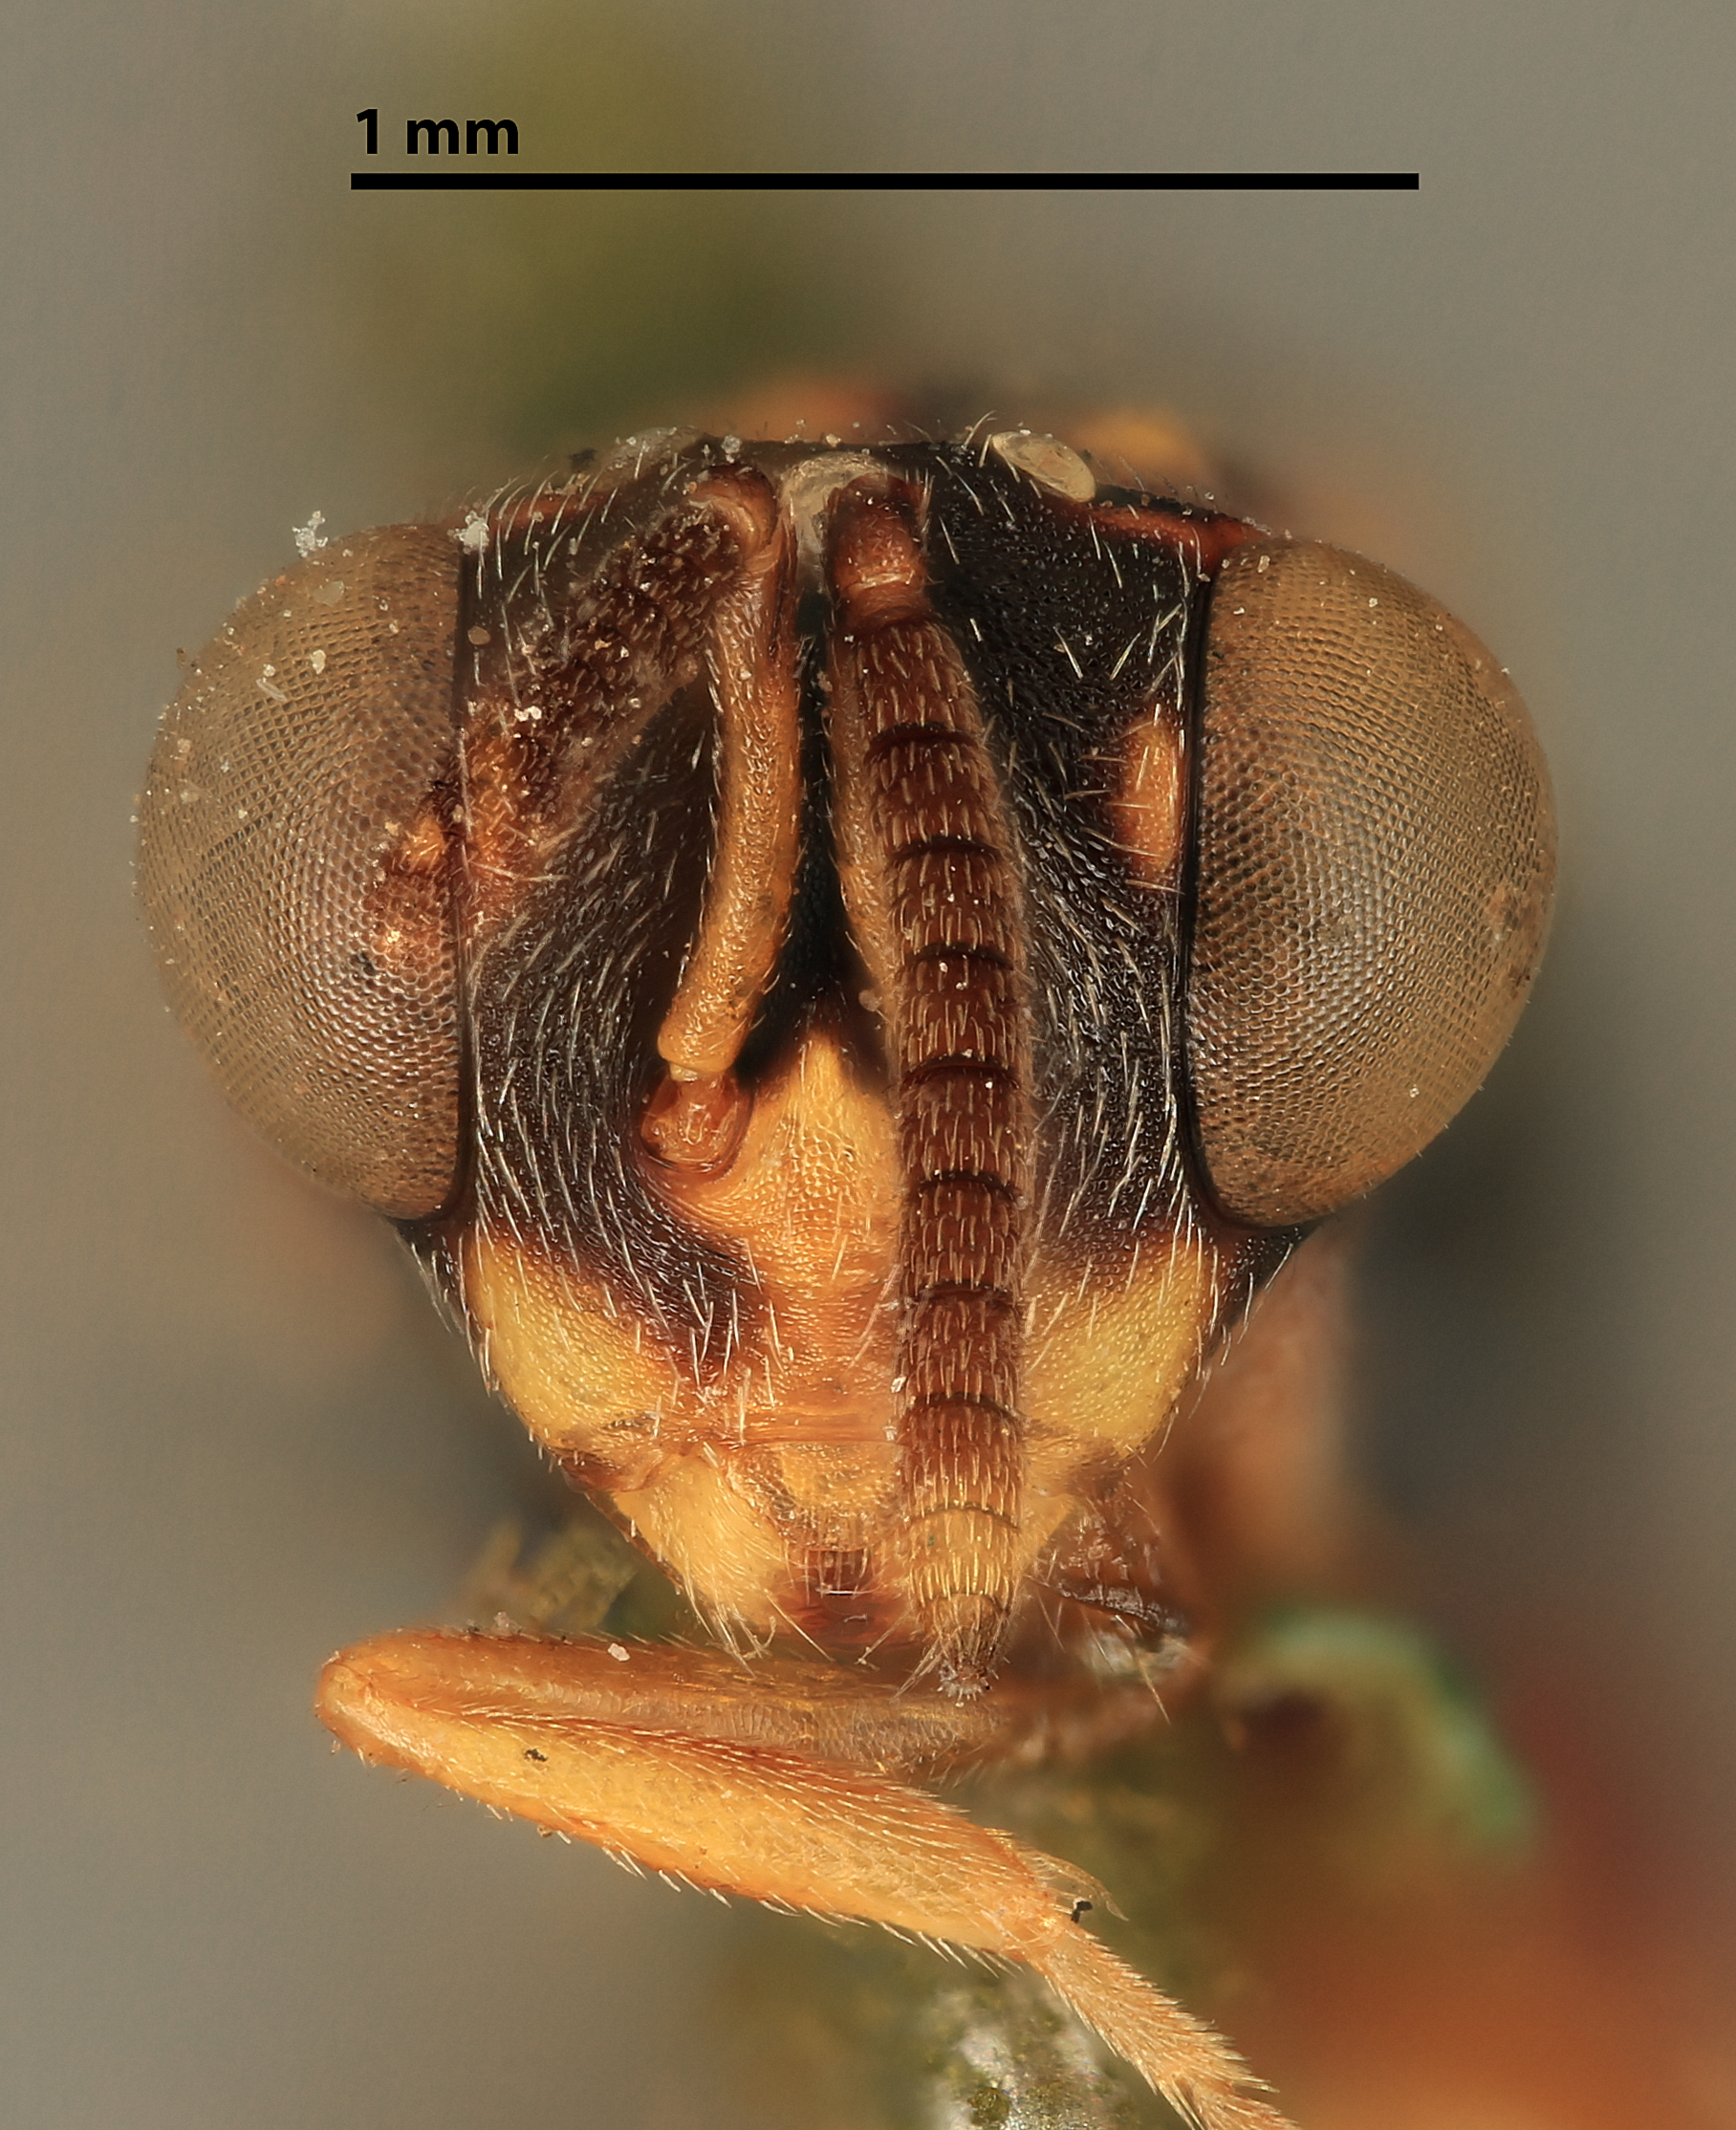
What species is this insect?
Smicra sanguineiventris
